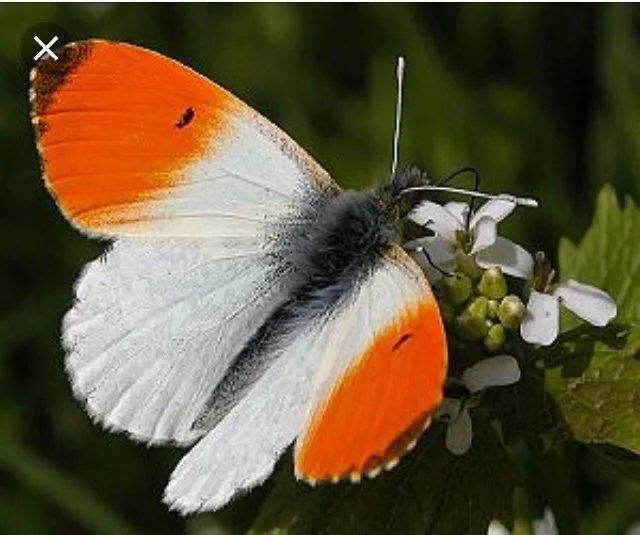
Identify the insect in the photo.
Anthocharis cardamines
